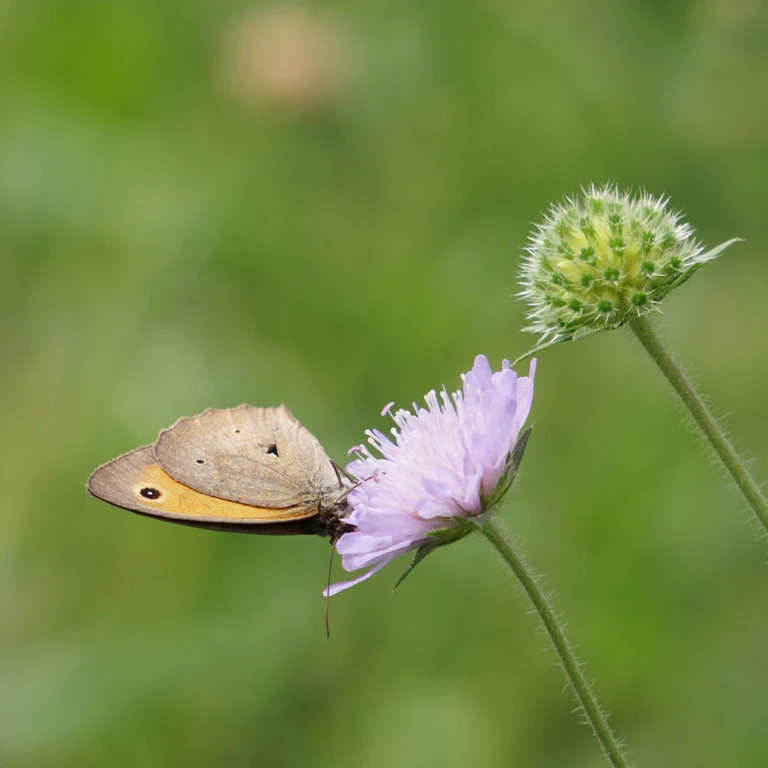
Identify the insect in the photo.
Maniola jurtina
